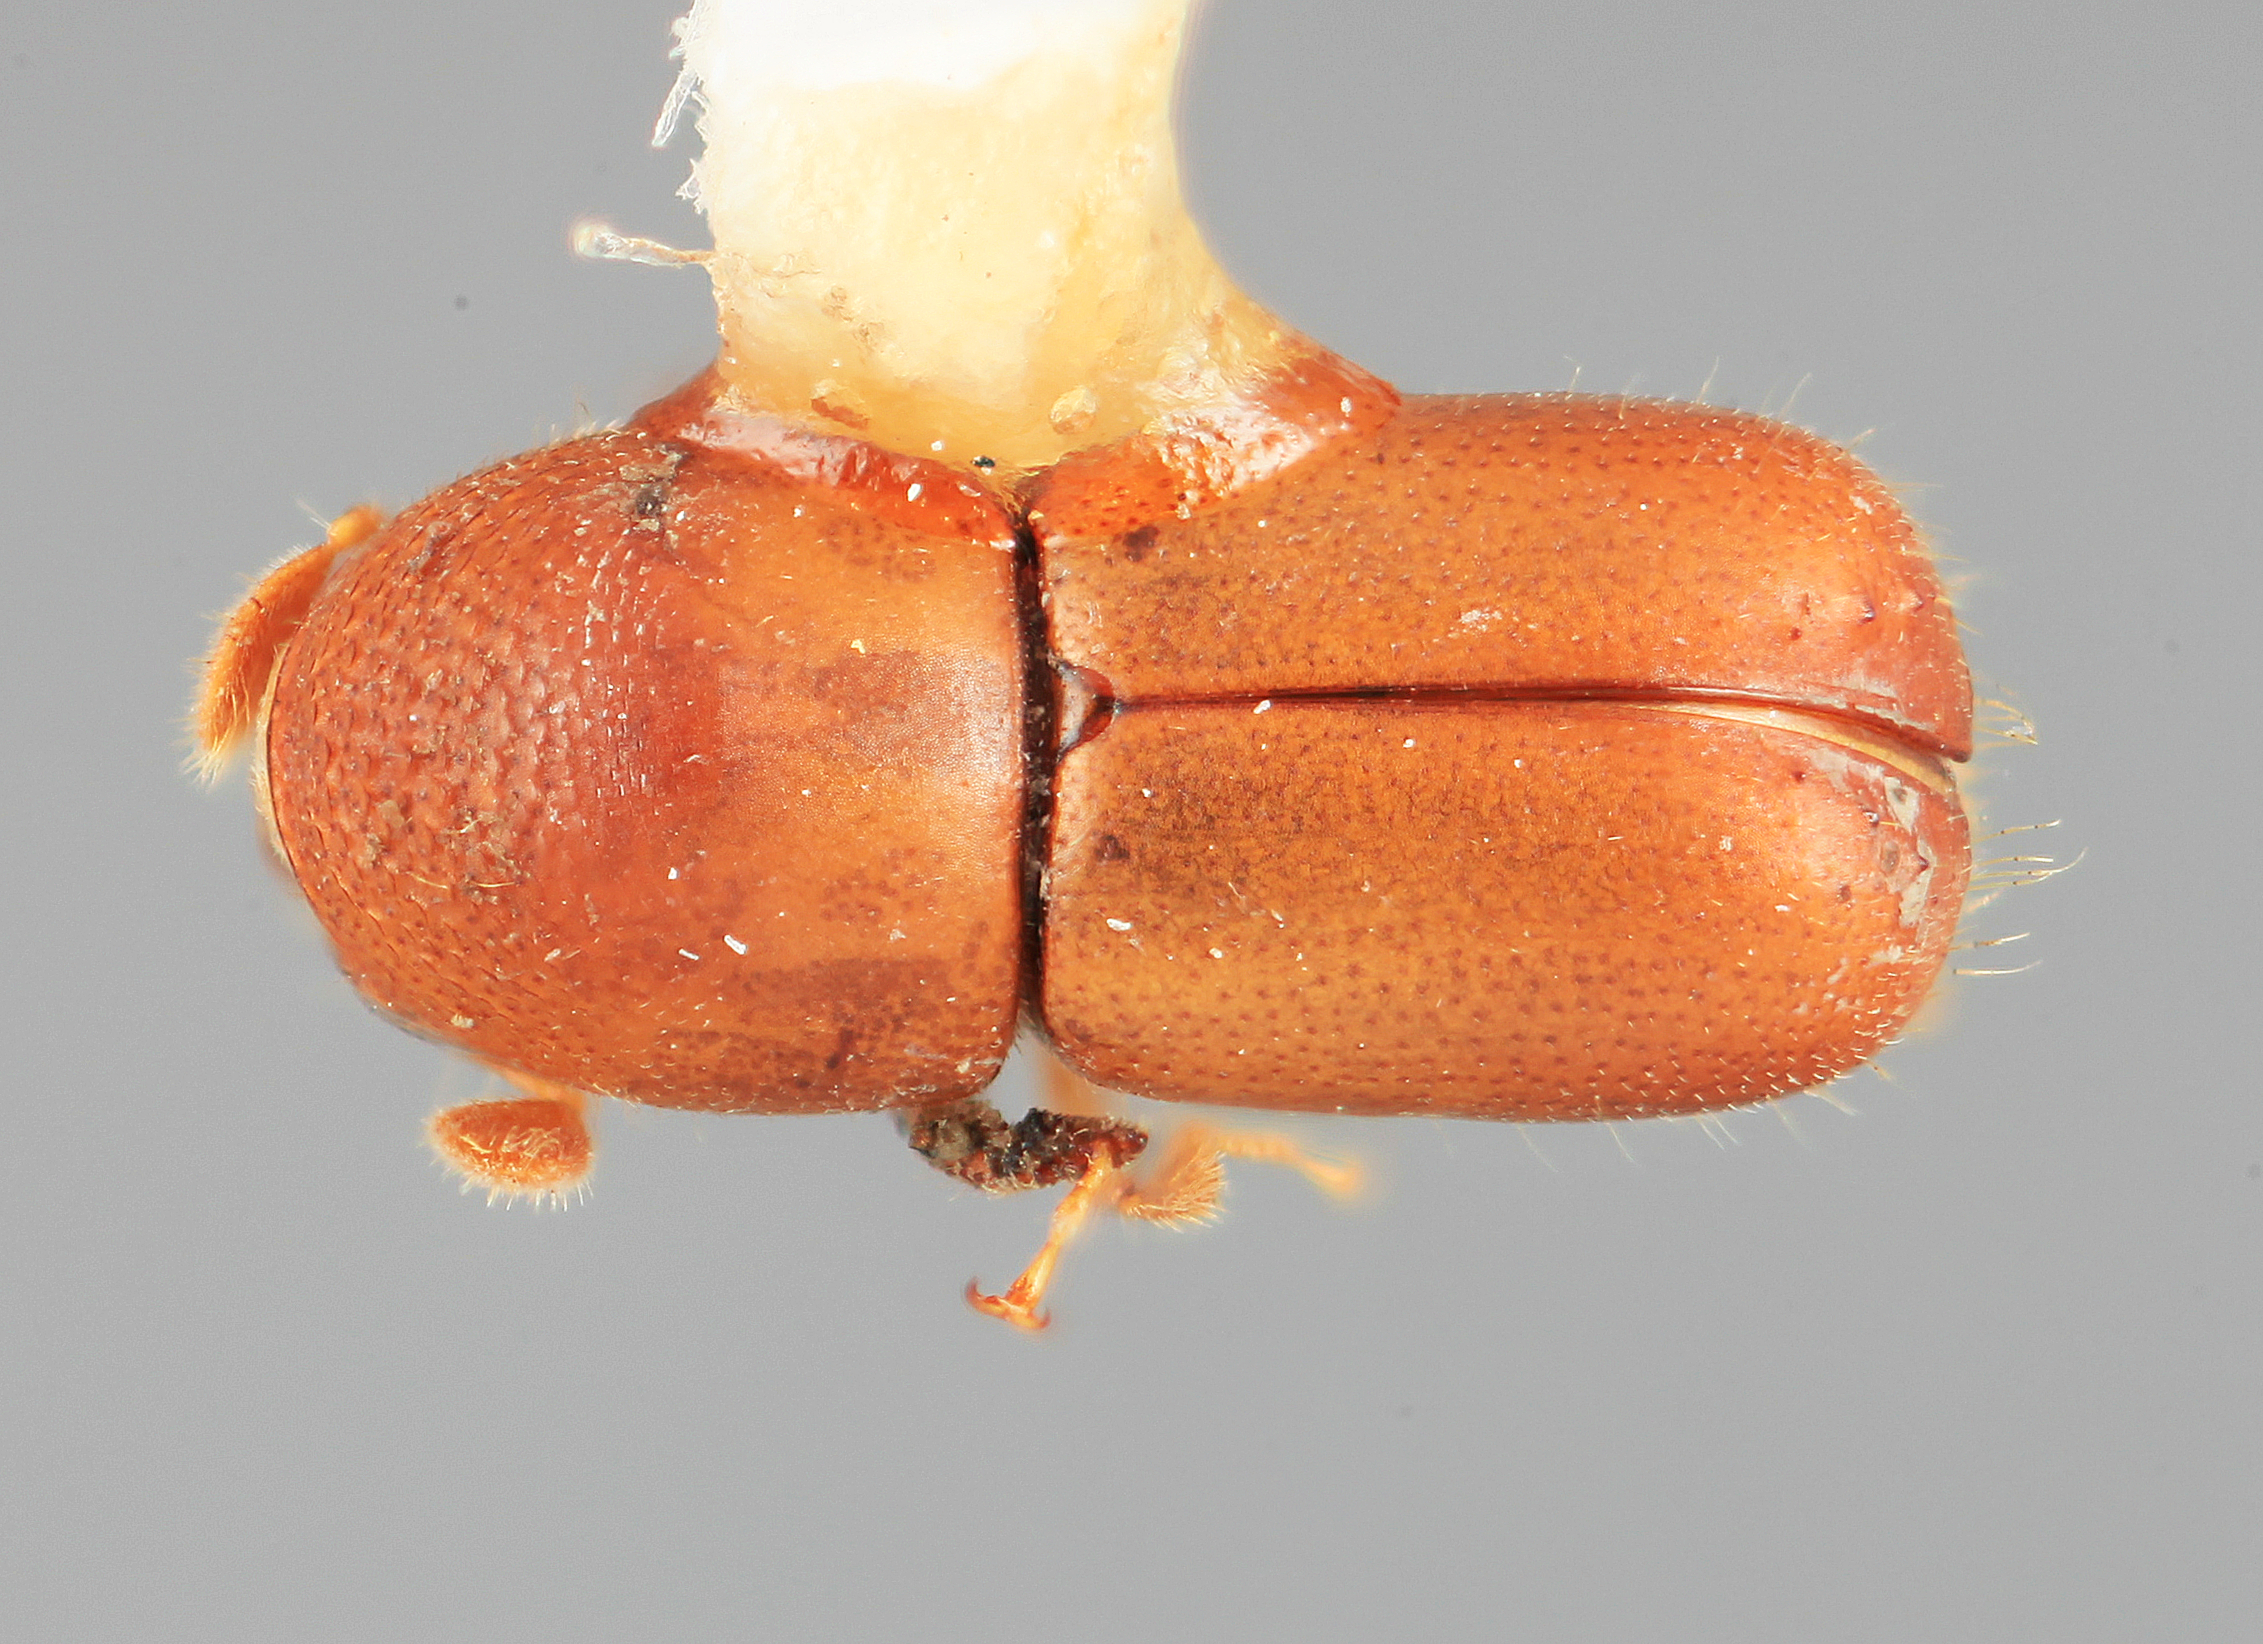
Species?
Corthylocurus reticulatus
